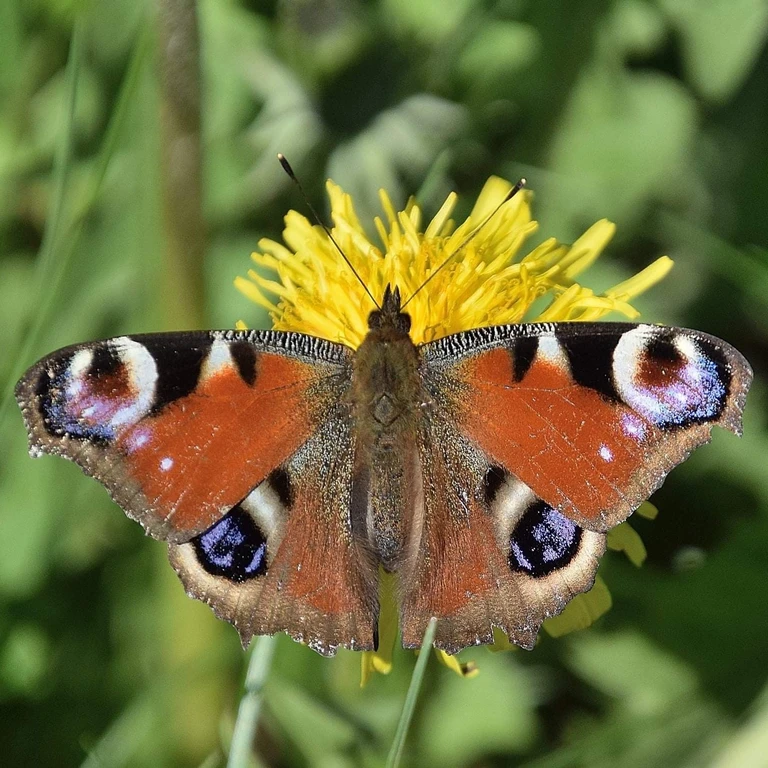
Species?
Aglais io
